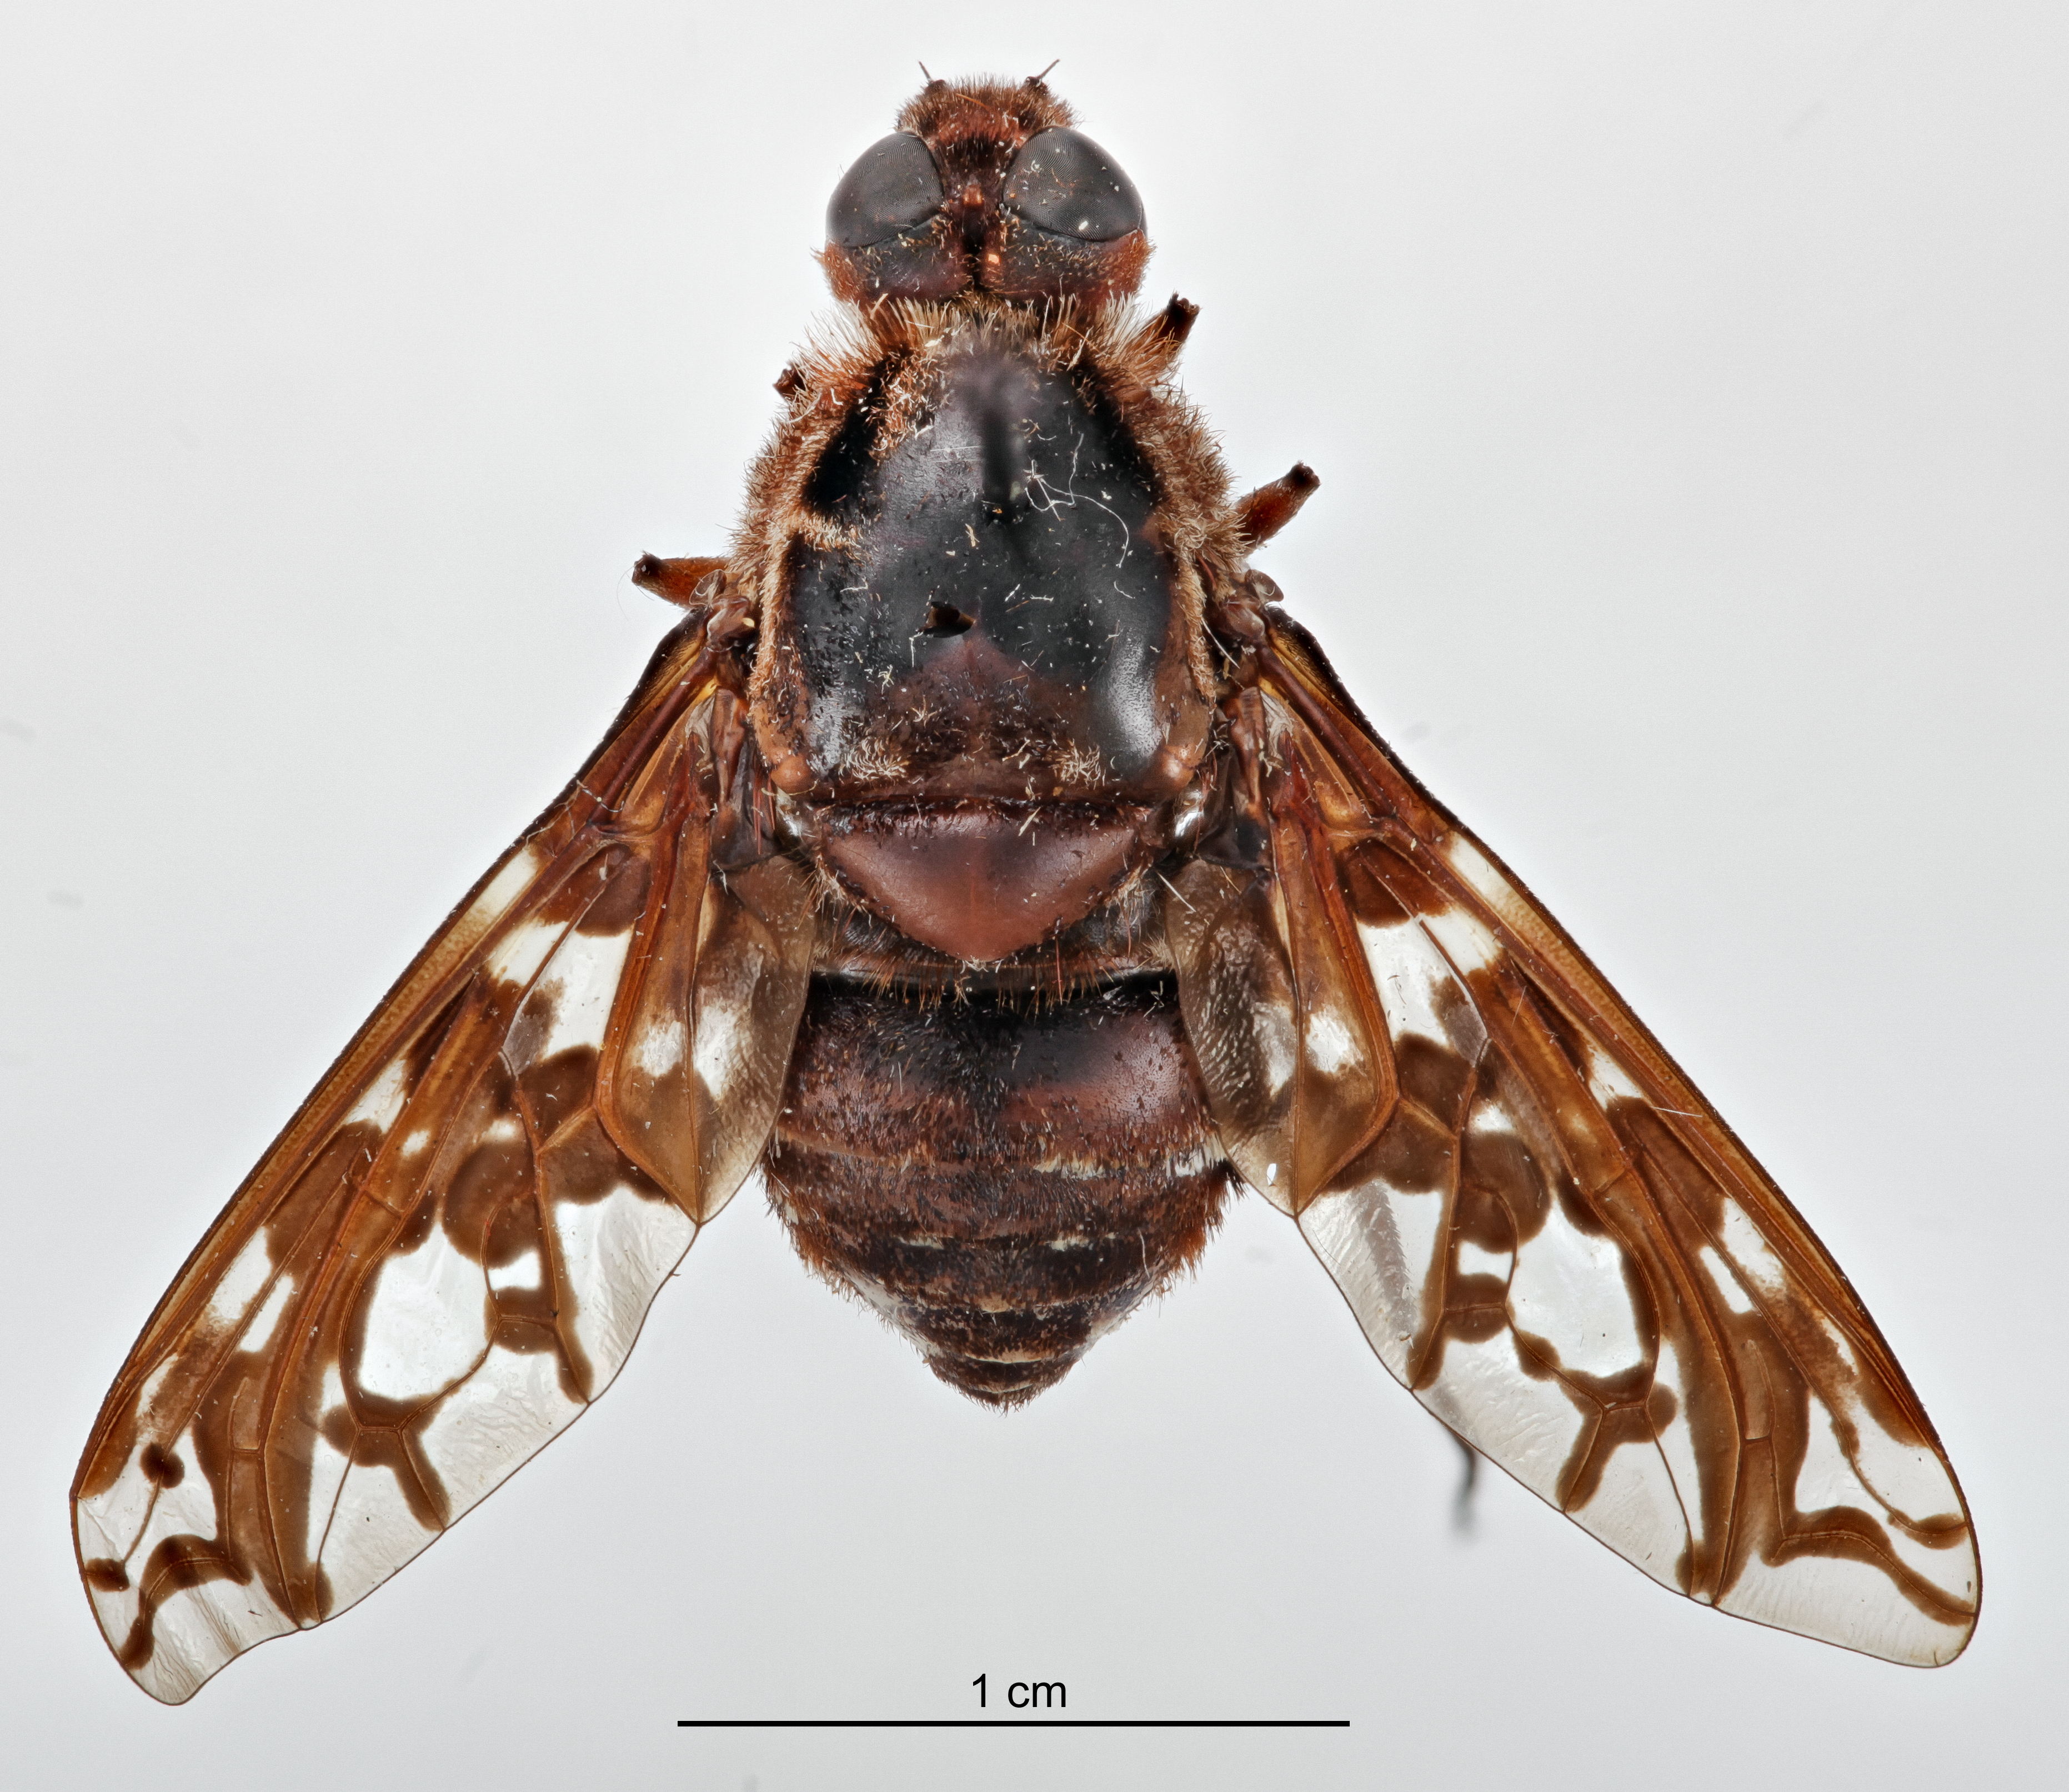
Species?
Xenox tigrinus
